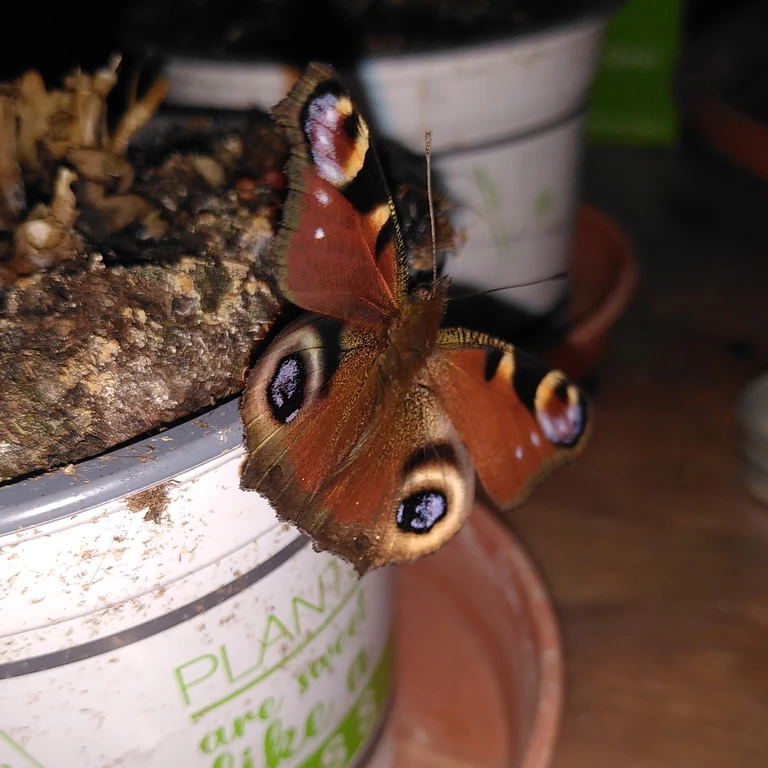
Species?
Aglais io
